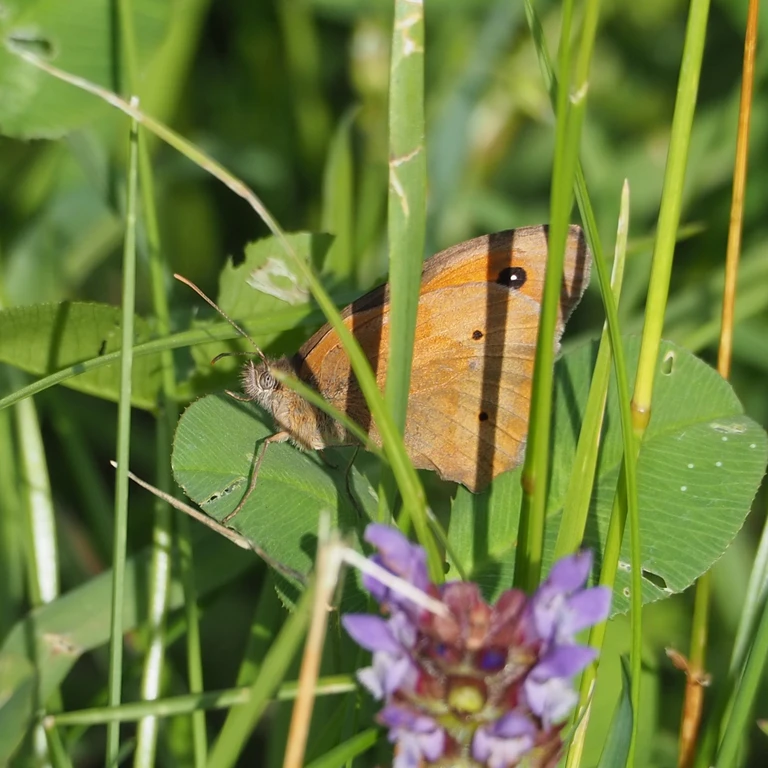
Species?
Maniola jurtina
